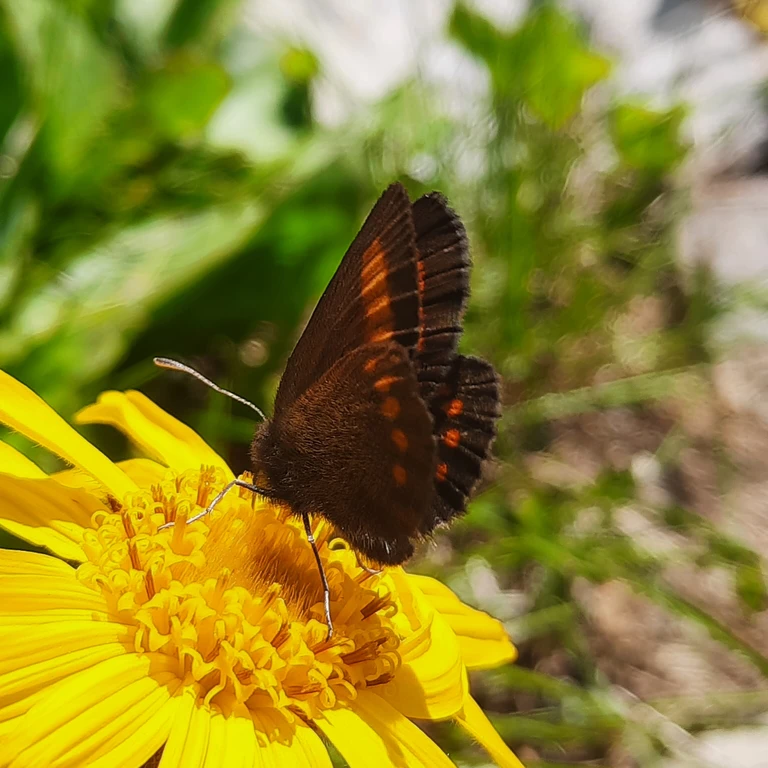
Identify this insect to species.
Erebia pharte
